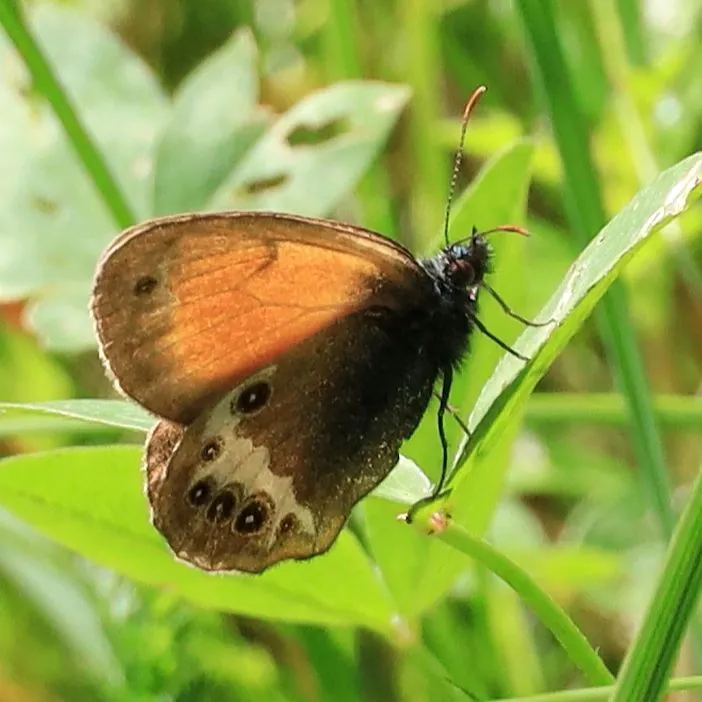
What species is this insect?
Coenonympha arcania
